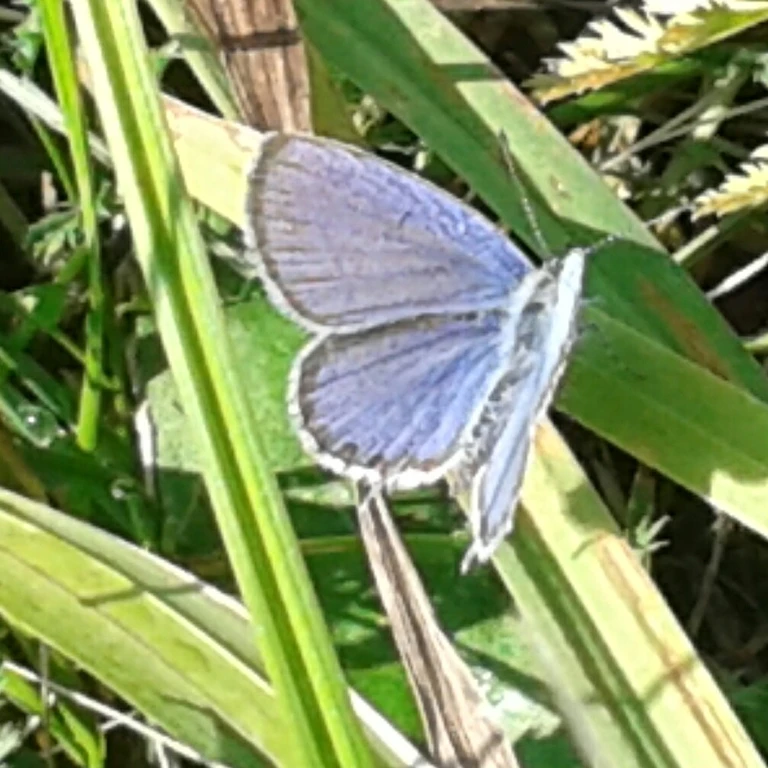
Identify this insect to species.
Cupido argiades (also Elkalyce argiades)
